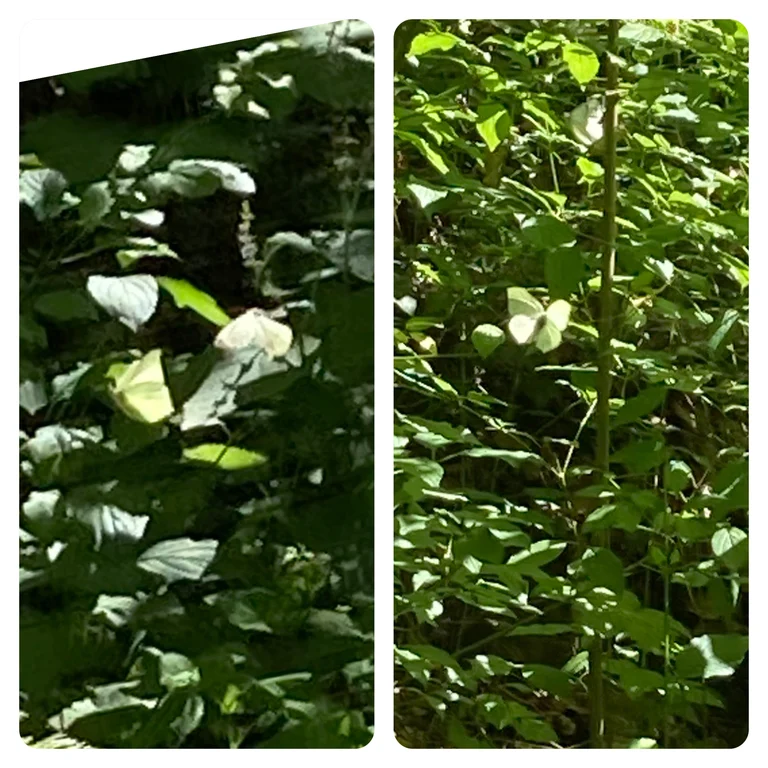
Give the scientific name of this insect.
Gonepteryx rhamni
